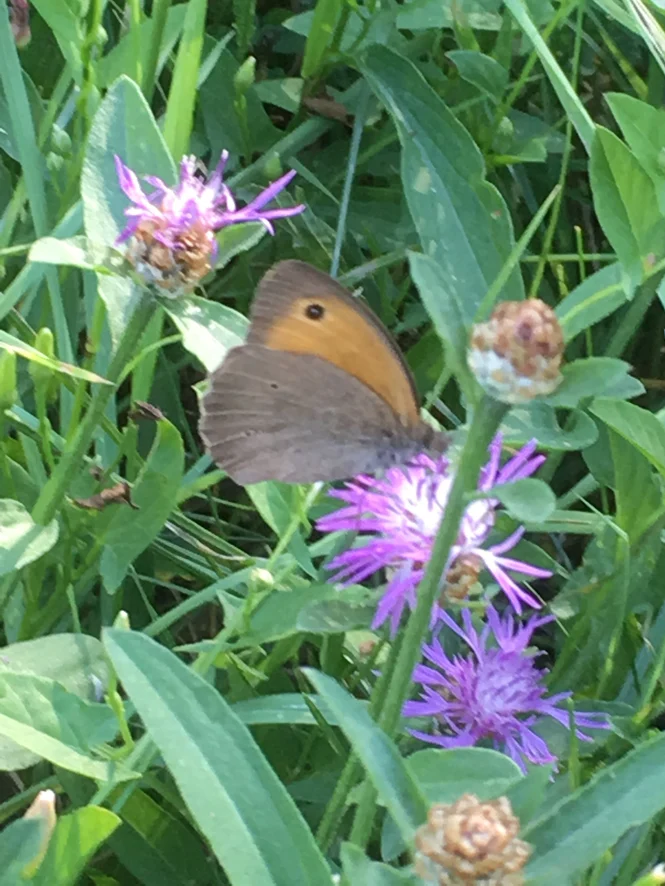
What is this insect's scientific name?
Maniola jurtina
